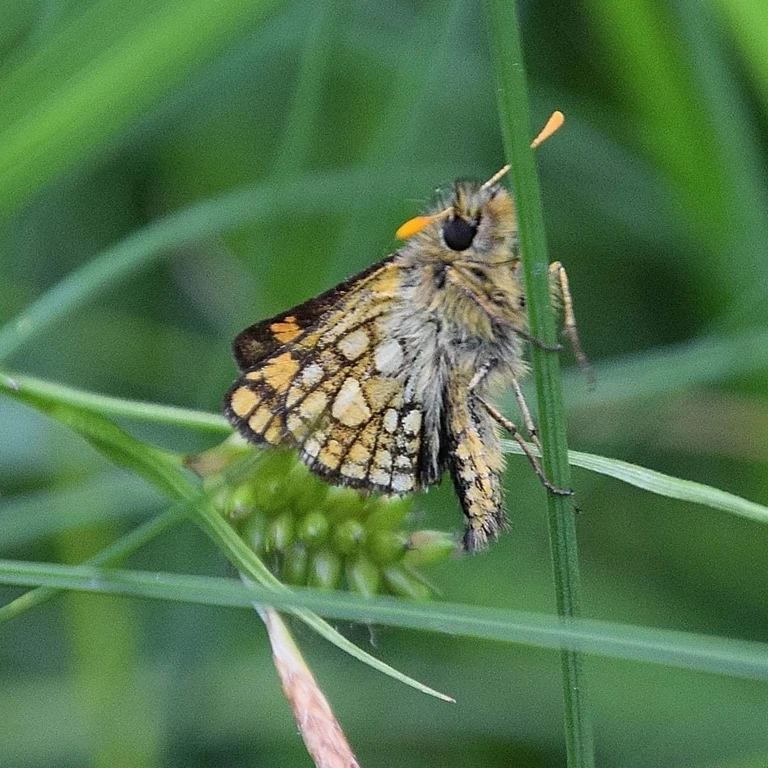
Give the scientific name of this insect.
Carterocephalus palaemon
